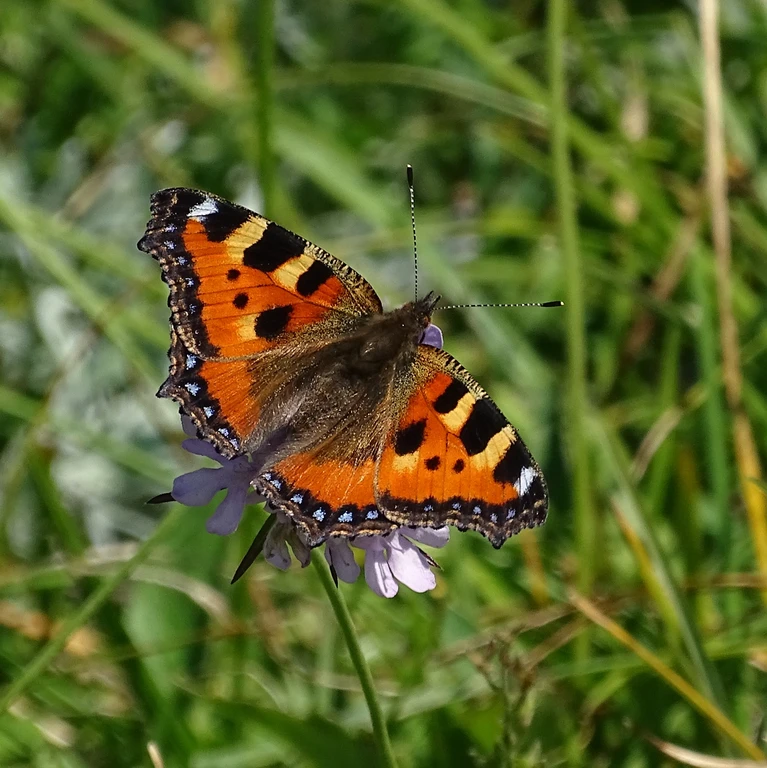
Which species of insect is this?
Aglais urticae
